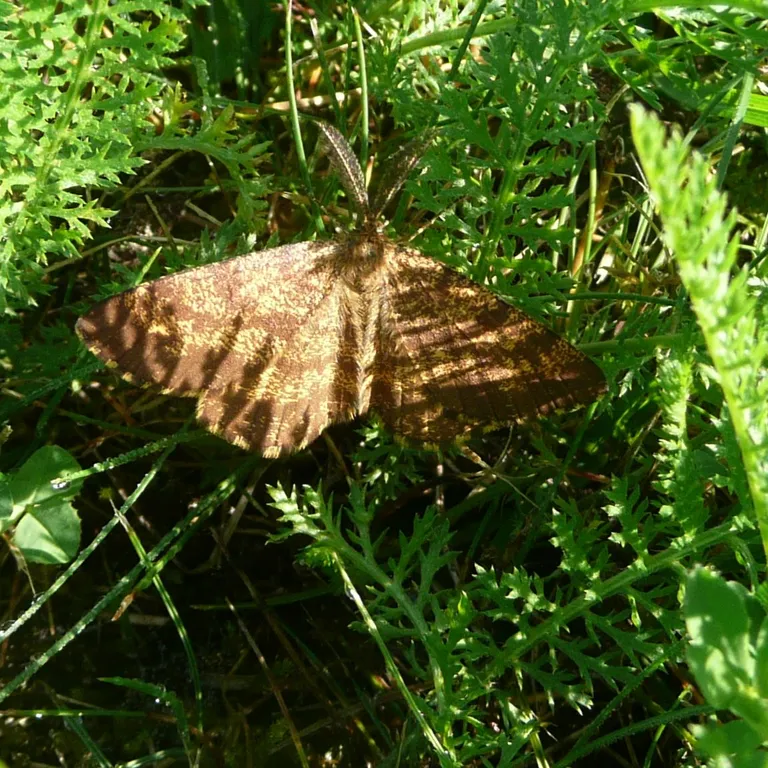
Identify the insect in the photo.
Ematurga atomaria
